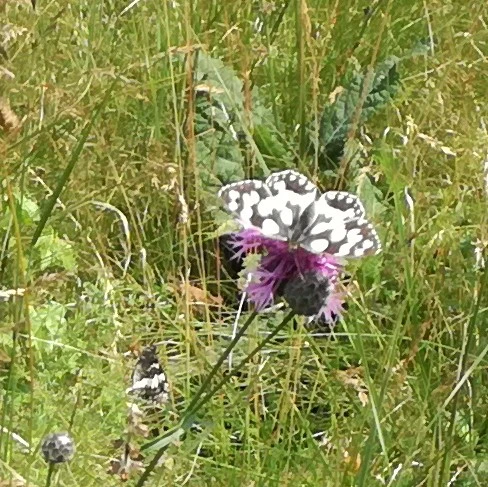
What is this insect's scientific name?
Melanargia galathea
